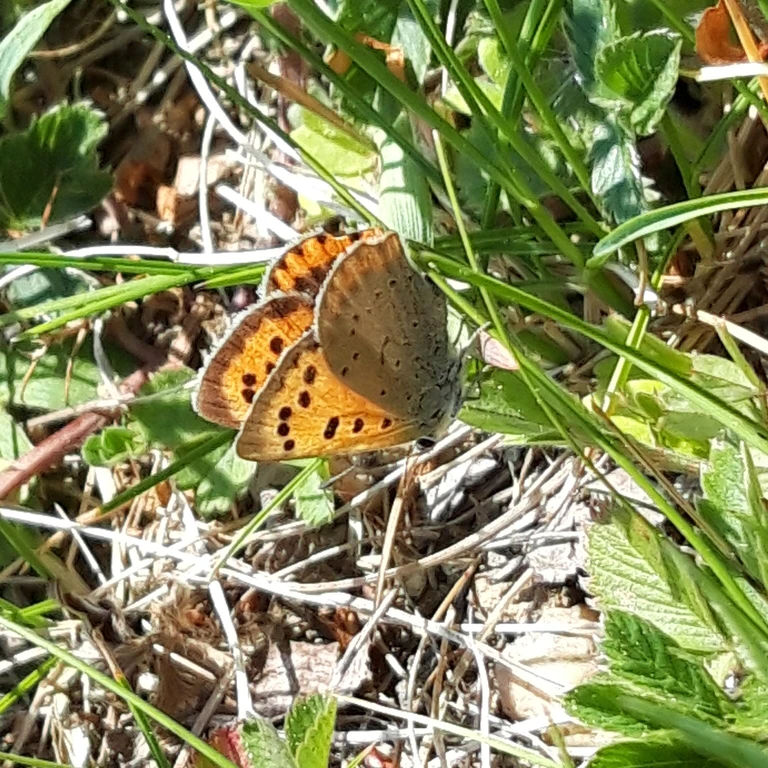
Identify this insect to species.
Lycaena phlaeas
